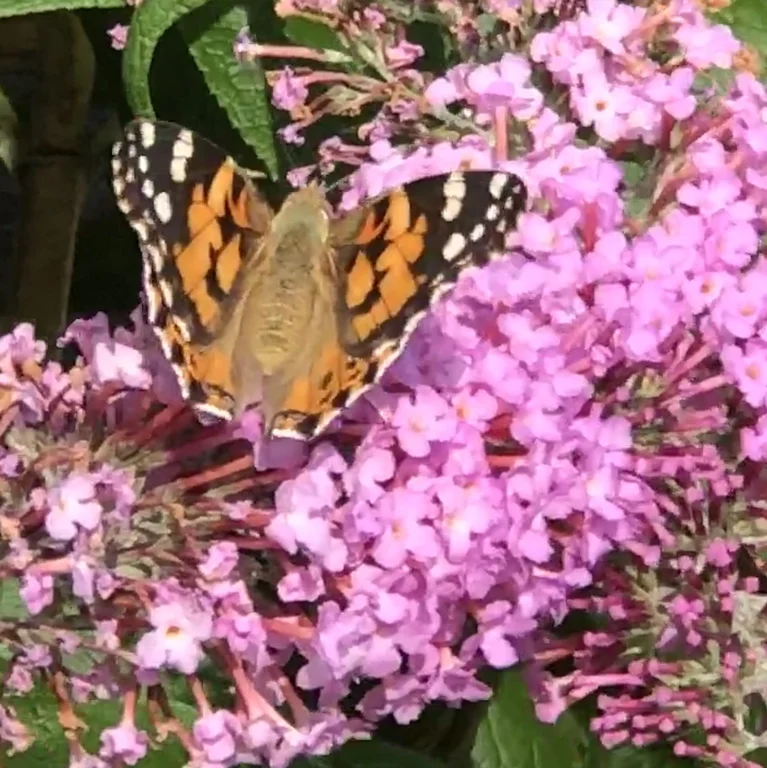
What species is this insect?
Vanessa cardui
